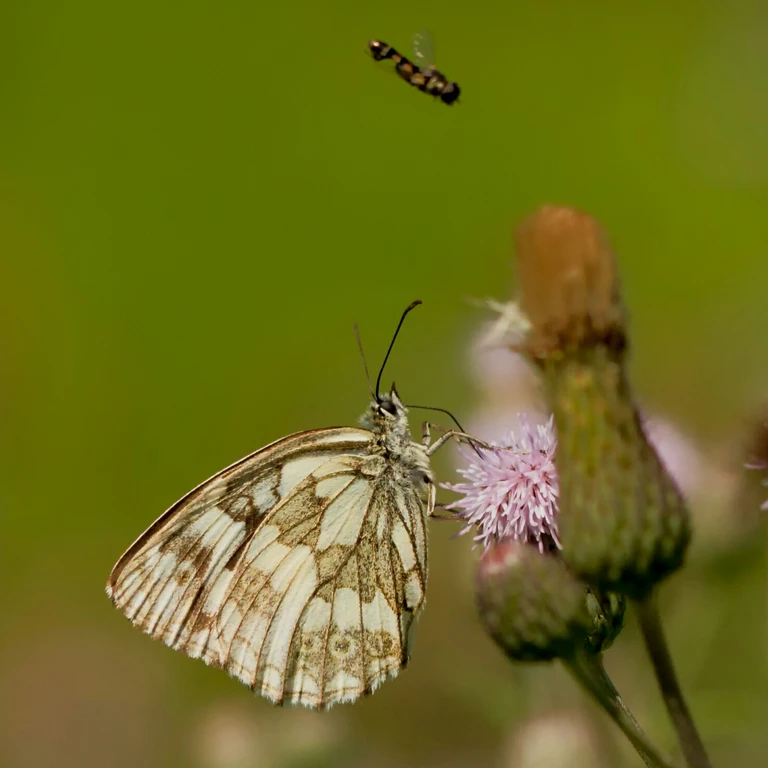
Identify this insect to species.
Melanargia galathea
